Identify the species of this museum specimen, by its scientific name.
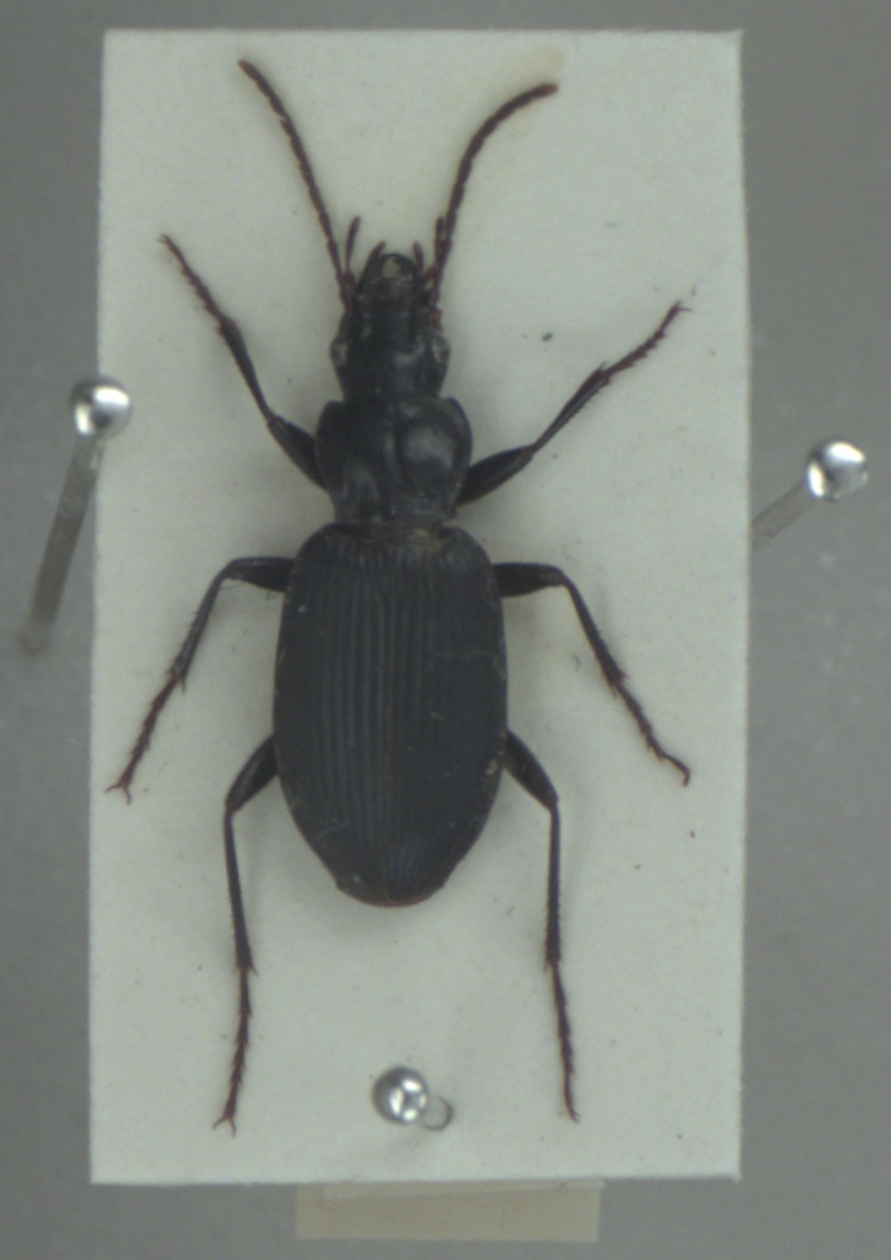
Laemostenus complanatus
